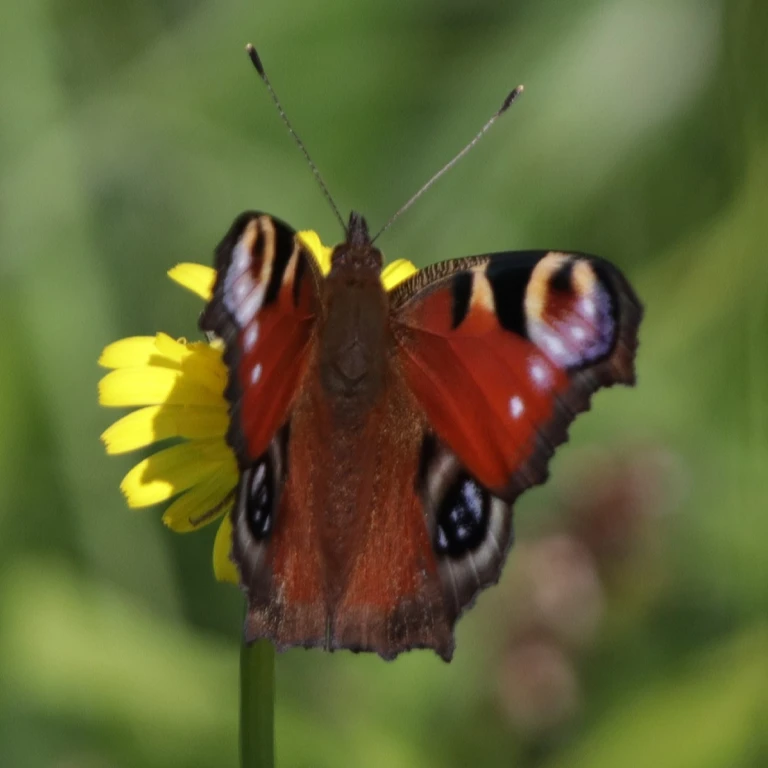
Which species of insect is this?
Aglais io
